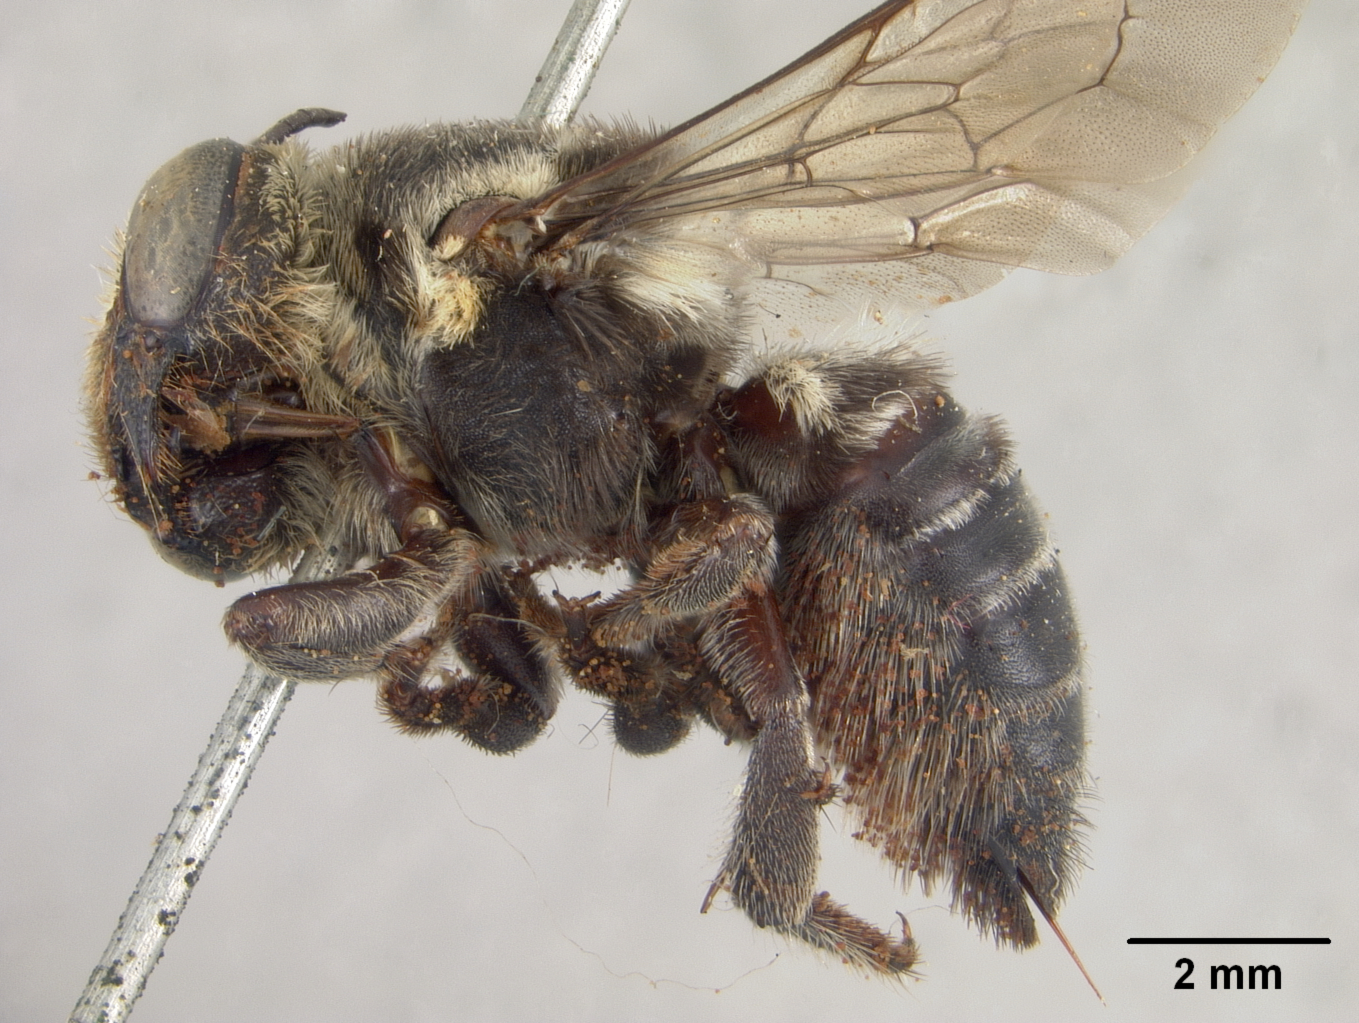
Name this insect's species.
Megachile nigrolateralis
